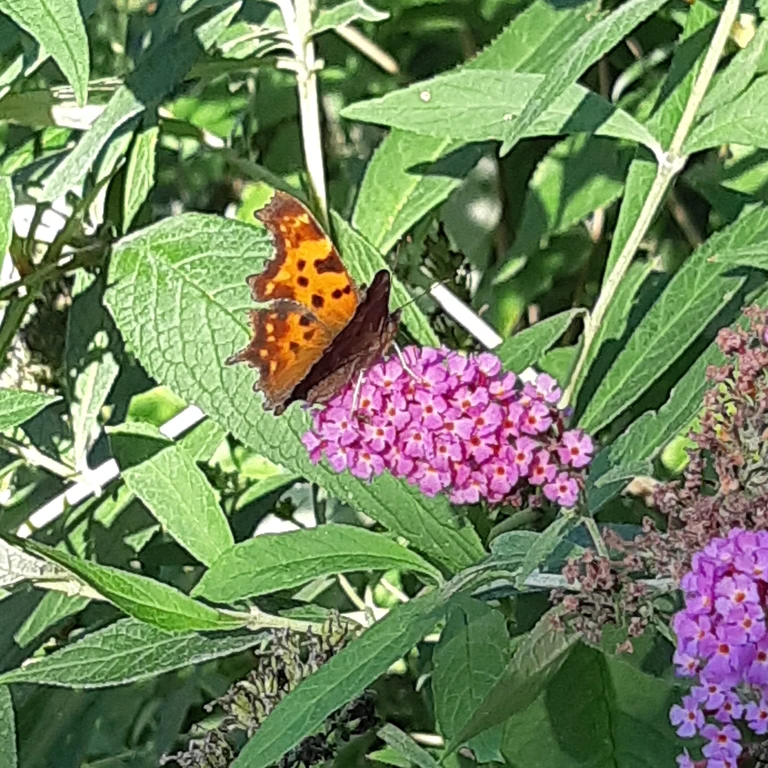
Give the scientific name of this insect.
Polygonia c-album
